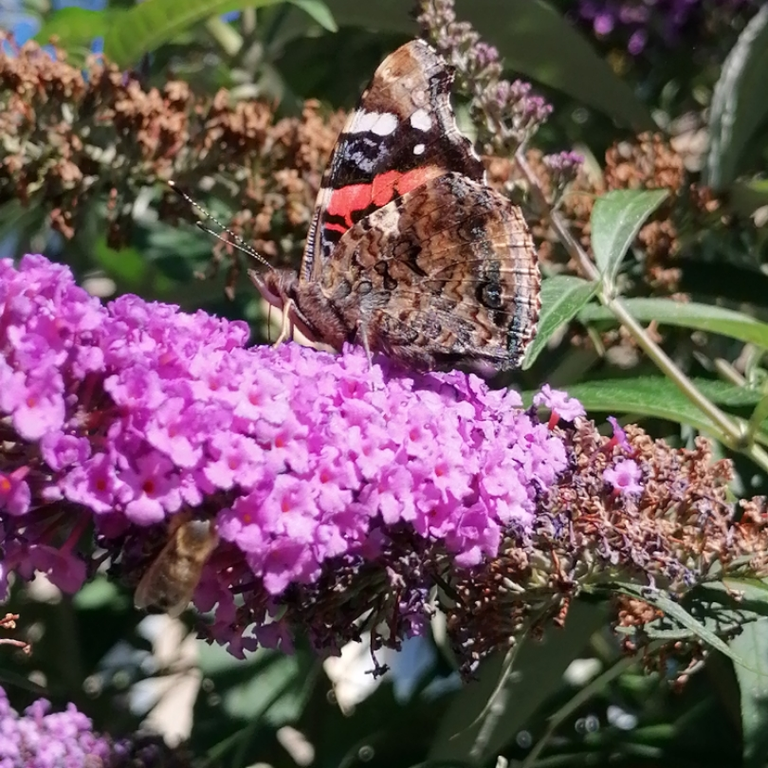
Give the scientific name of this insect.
Vanessa atalanta
